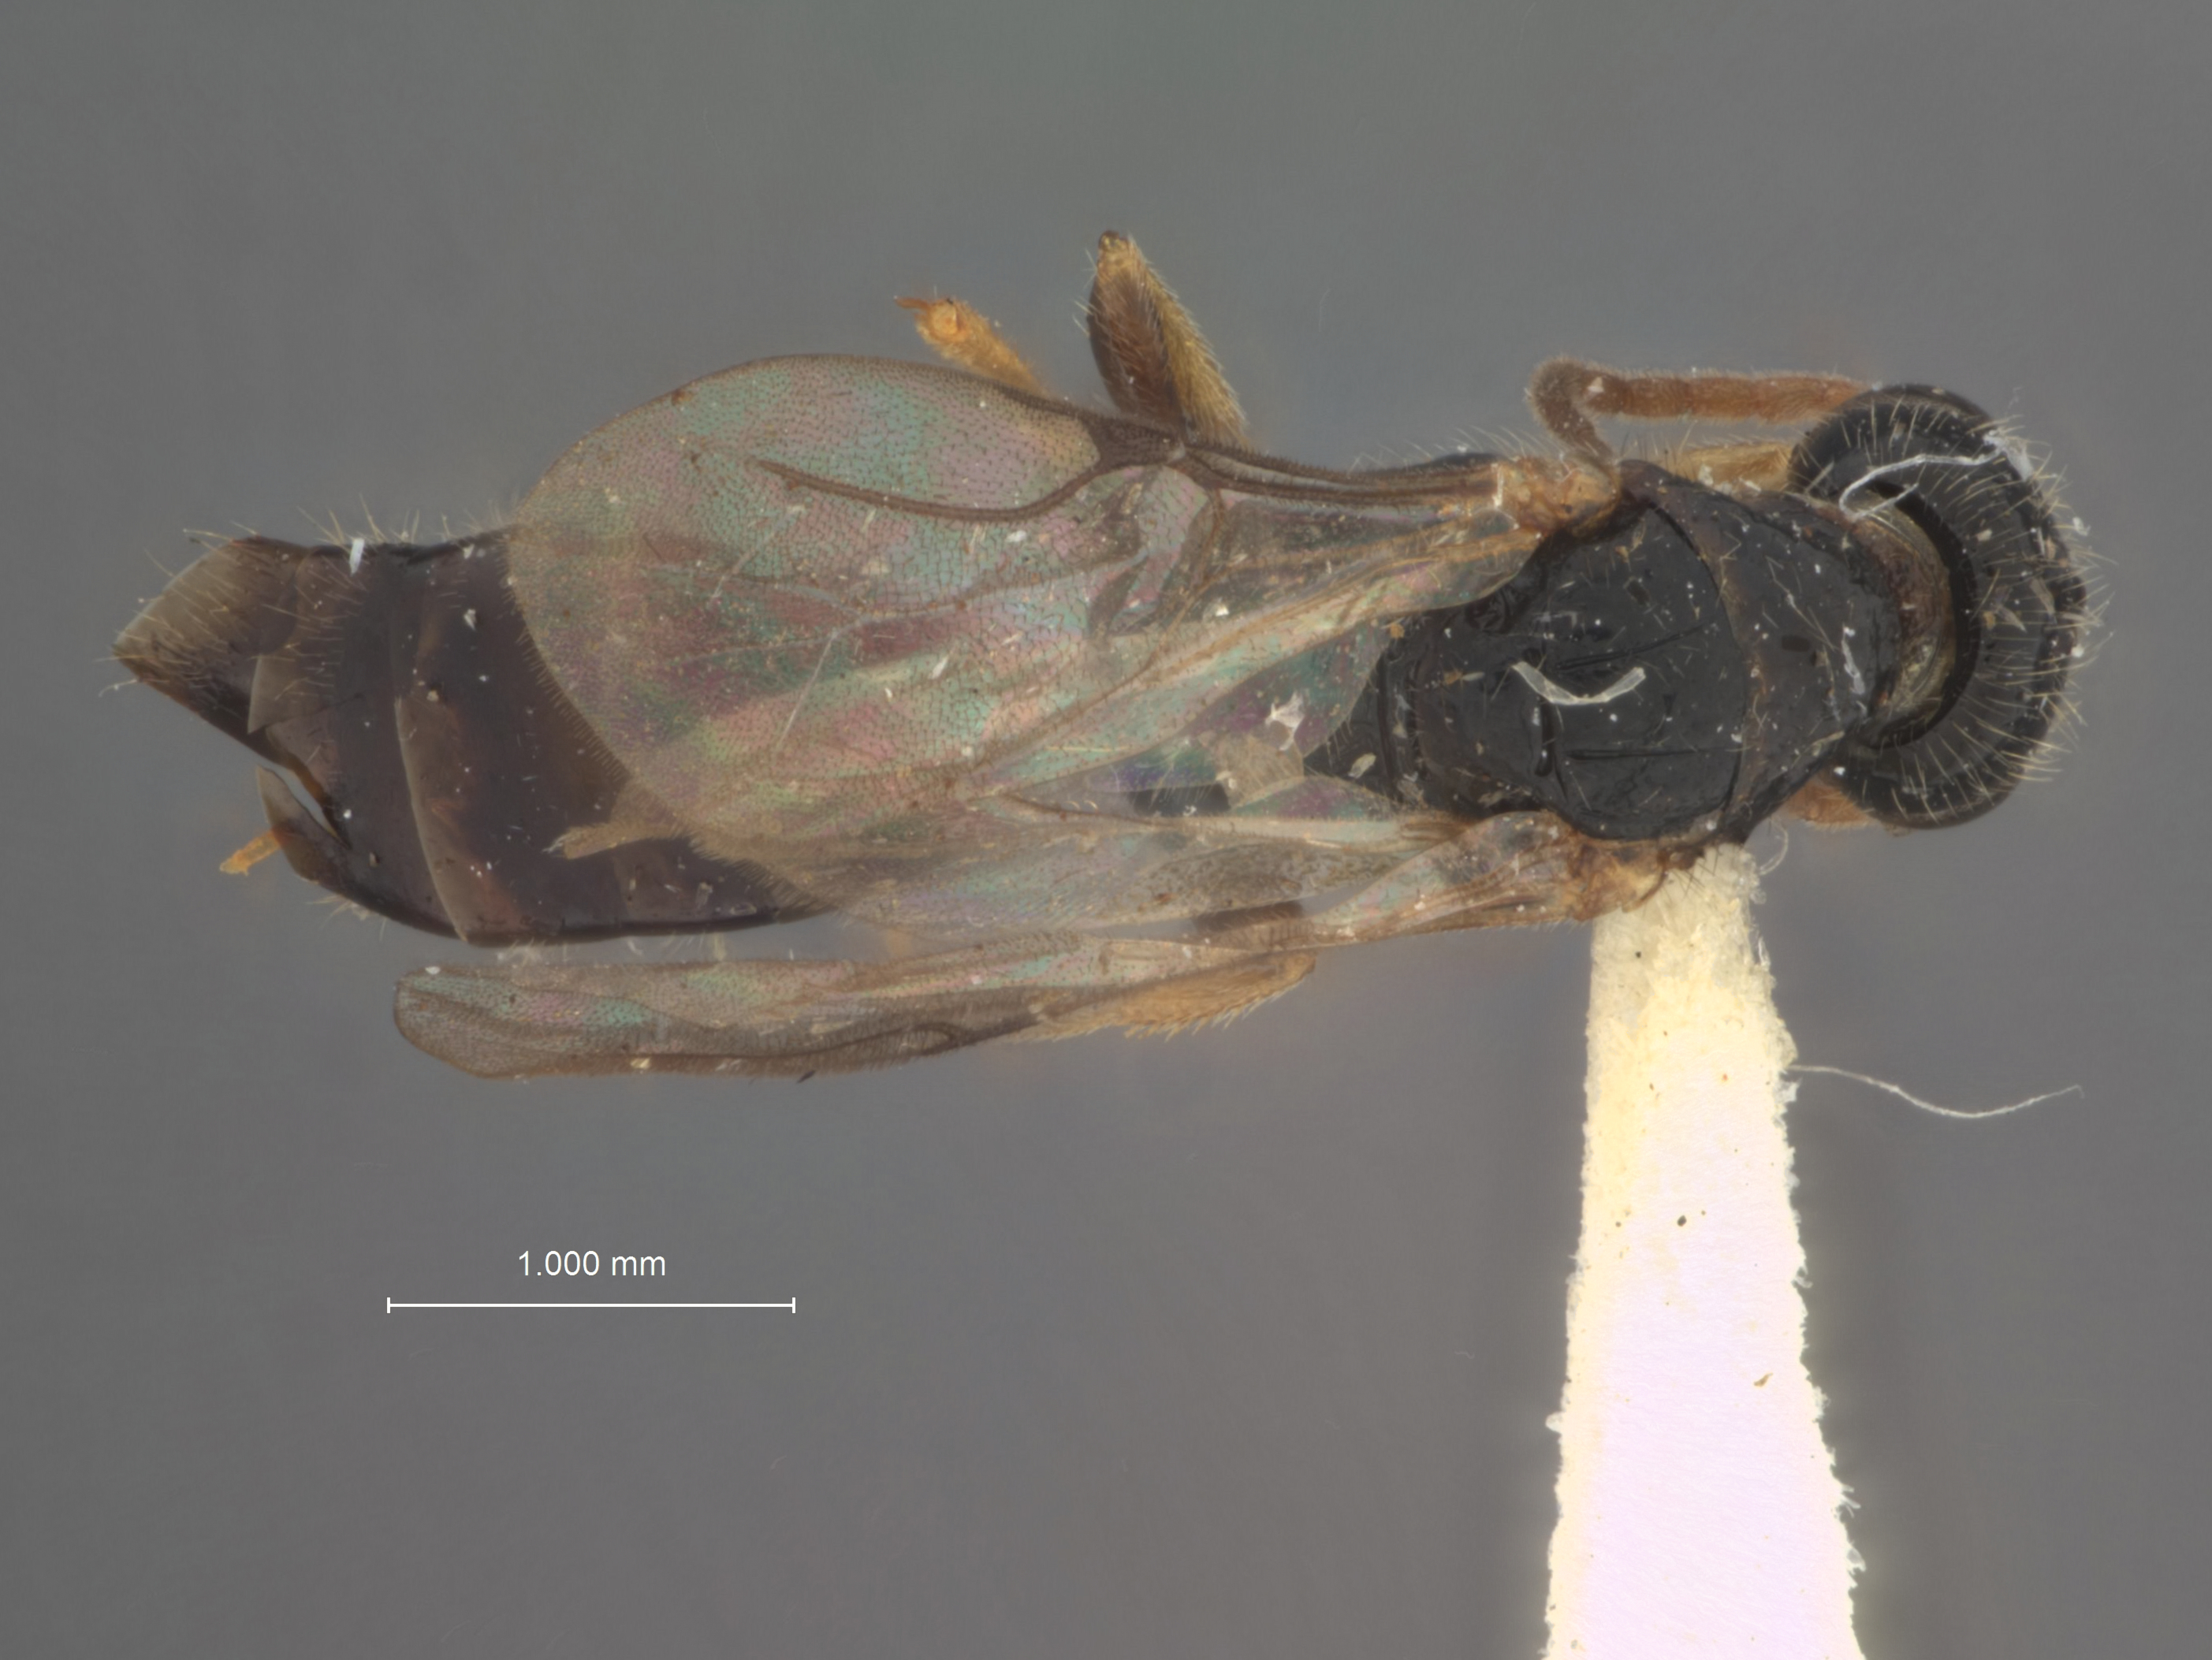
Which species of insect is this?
Apenesia maya
